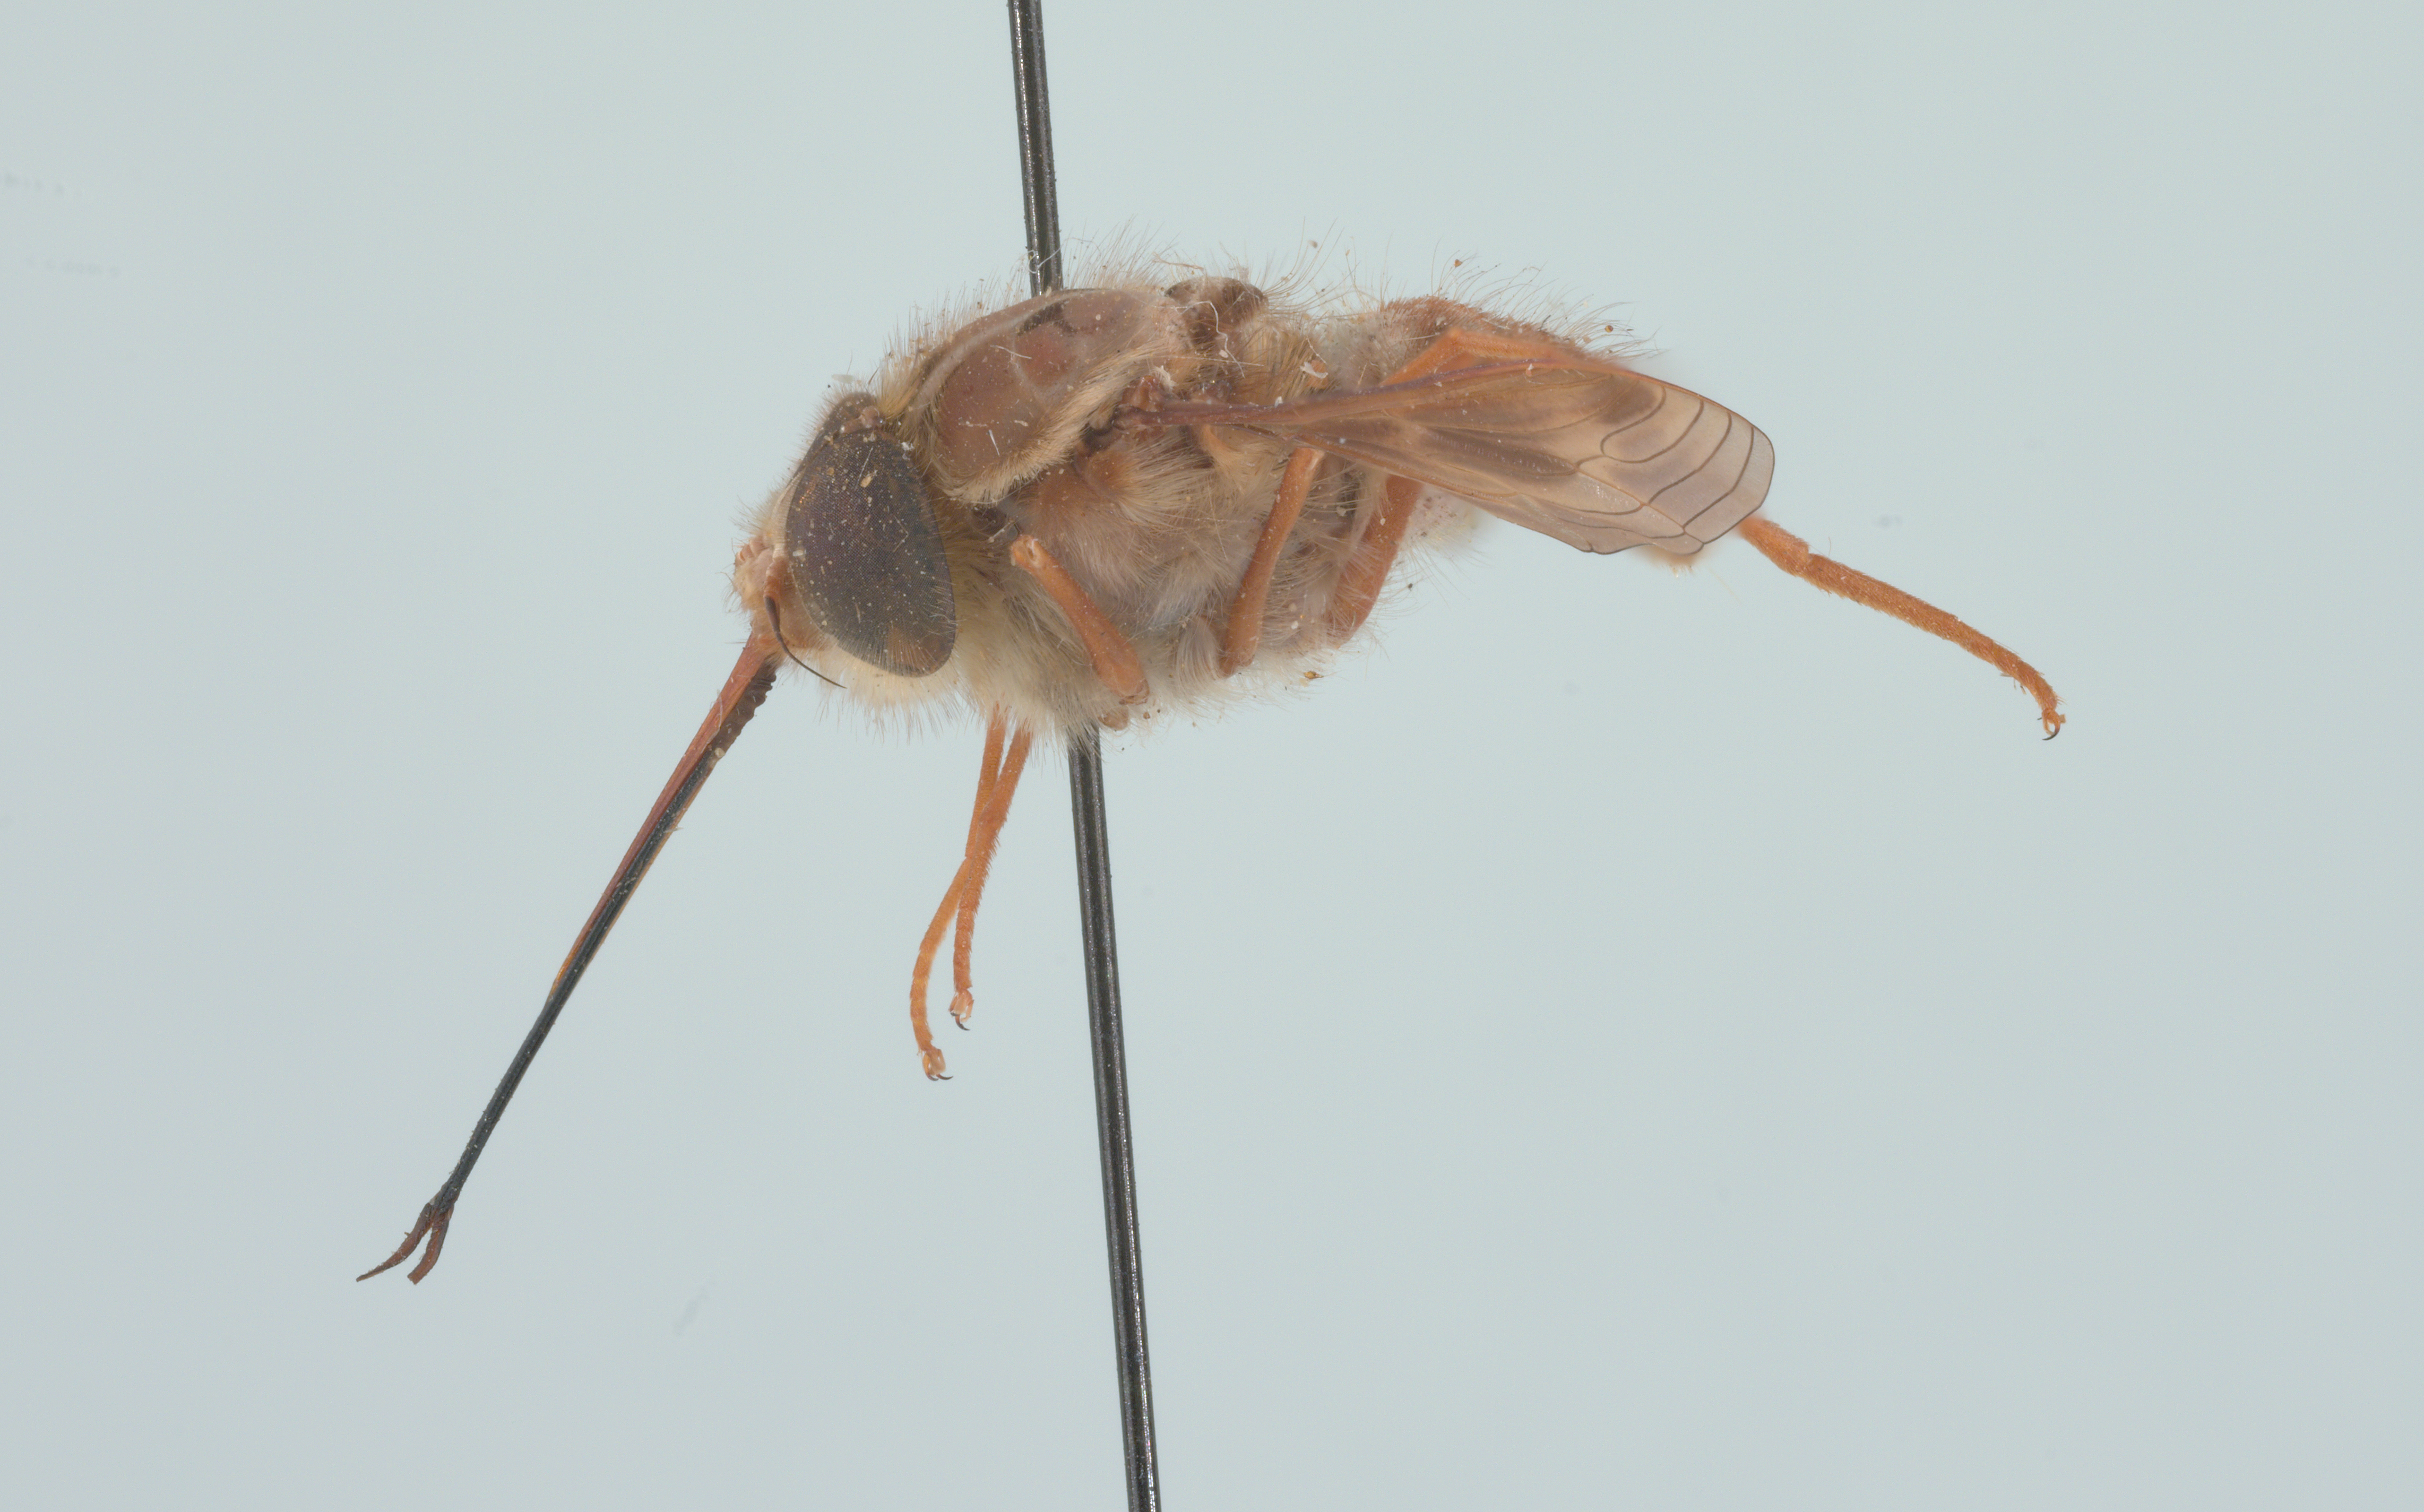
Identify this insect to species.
Hirmoneura nubipennis (also Trichophthalma nubipennis)
